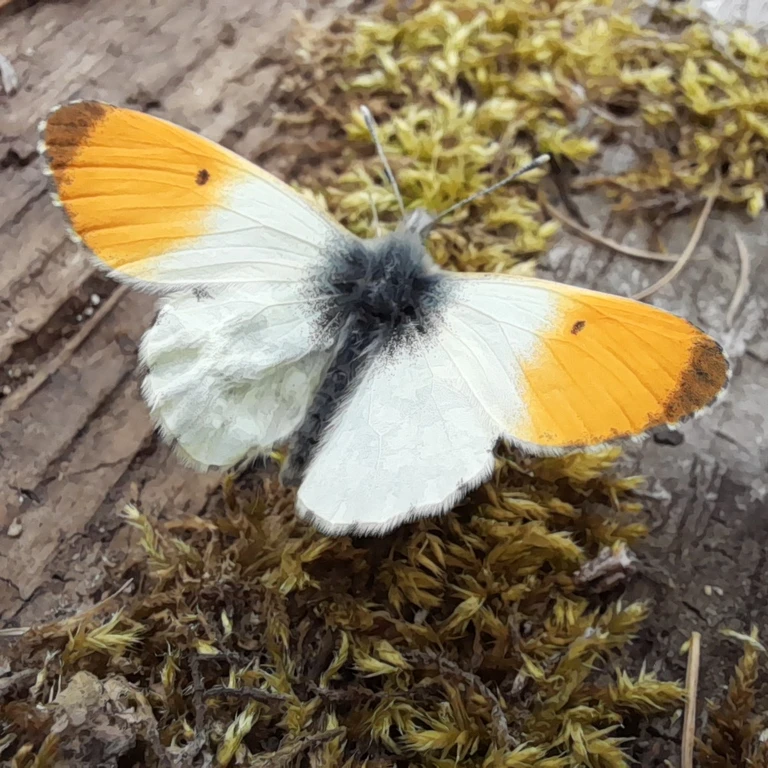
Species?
Anthocharis cardamines
